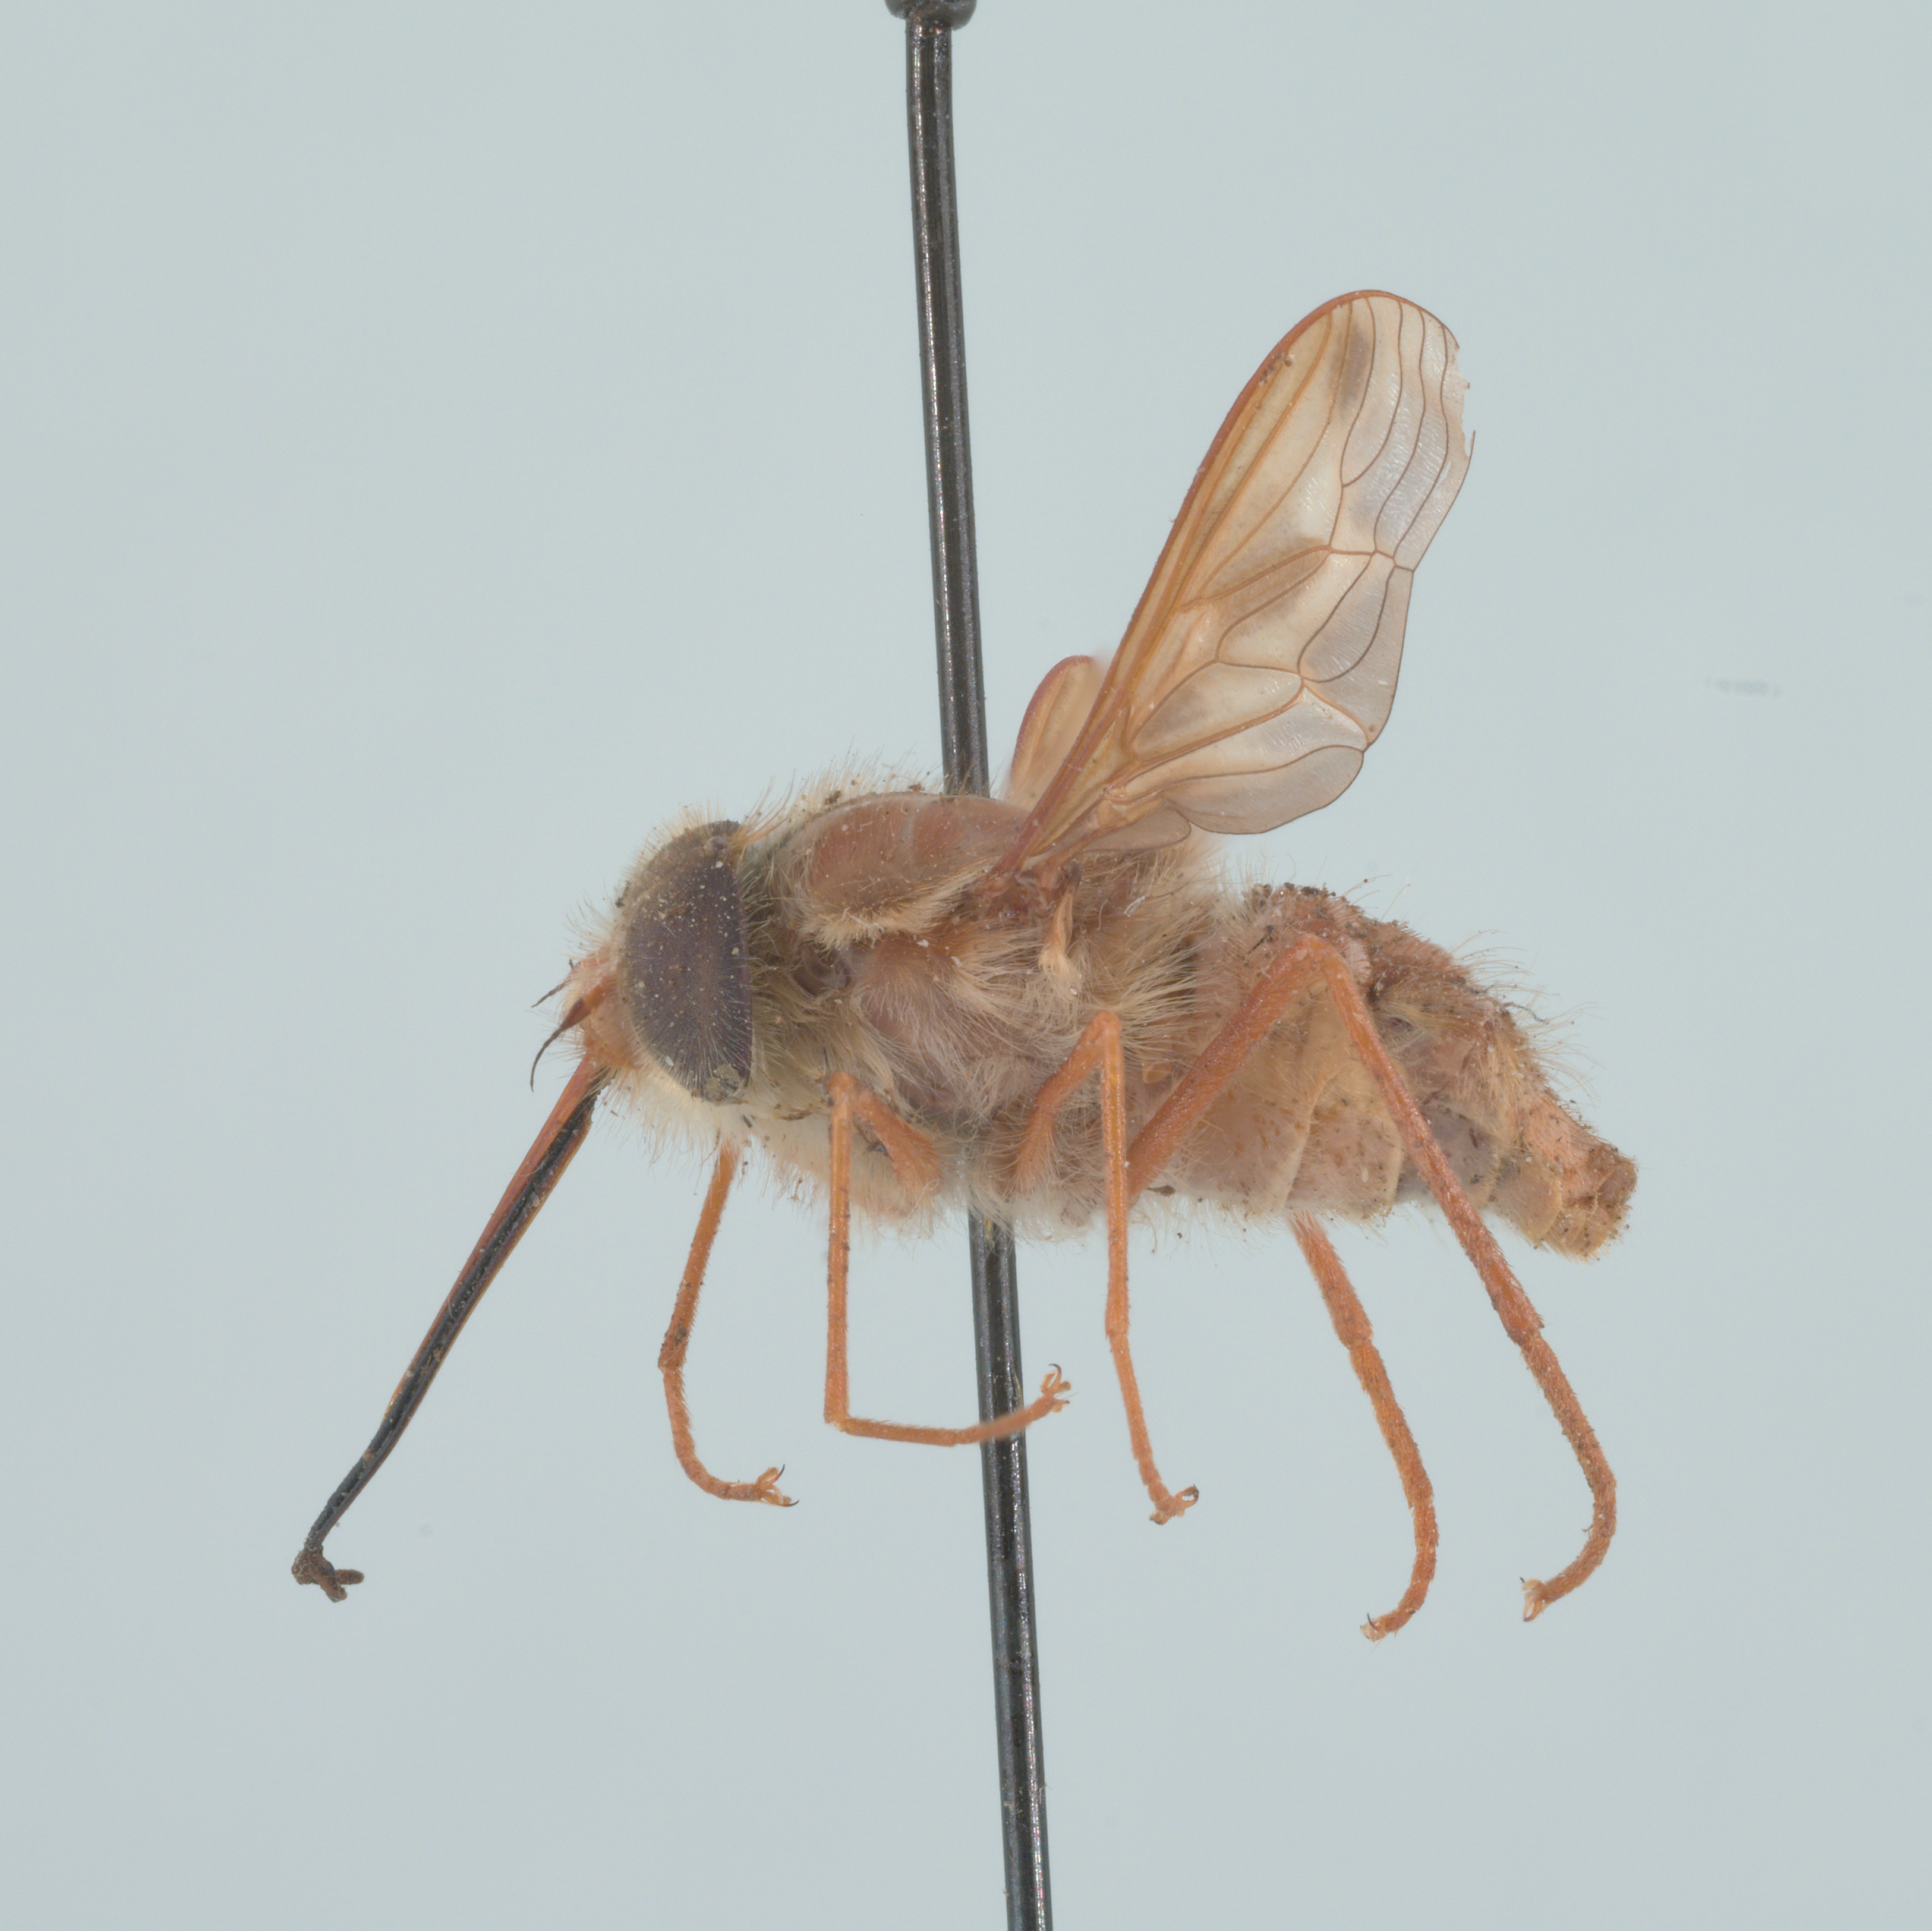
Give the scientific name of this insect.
Hirmoneura nubipennis (also Trichophthalma nubipennis)
